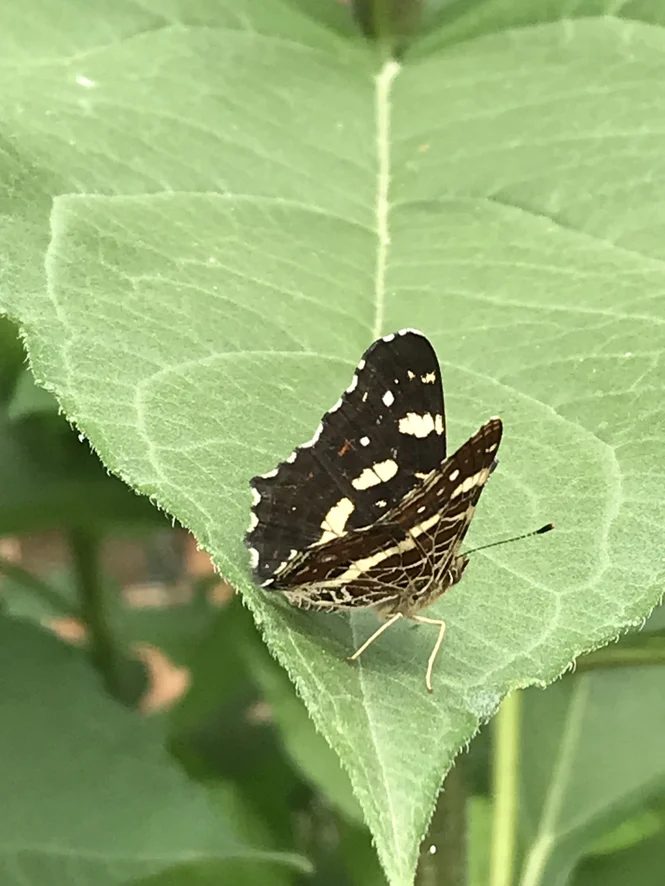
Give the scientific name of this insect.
Araschnia levana
